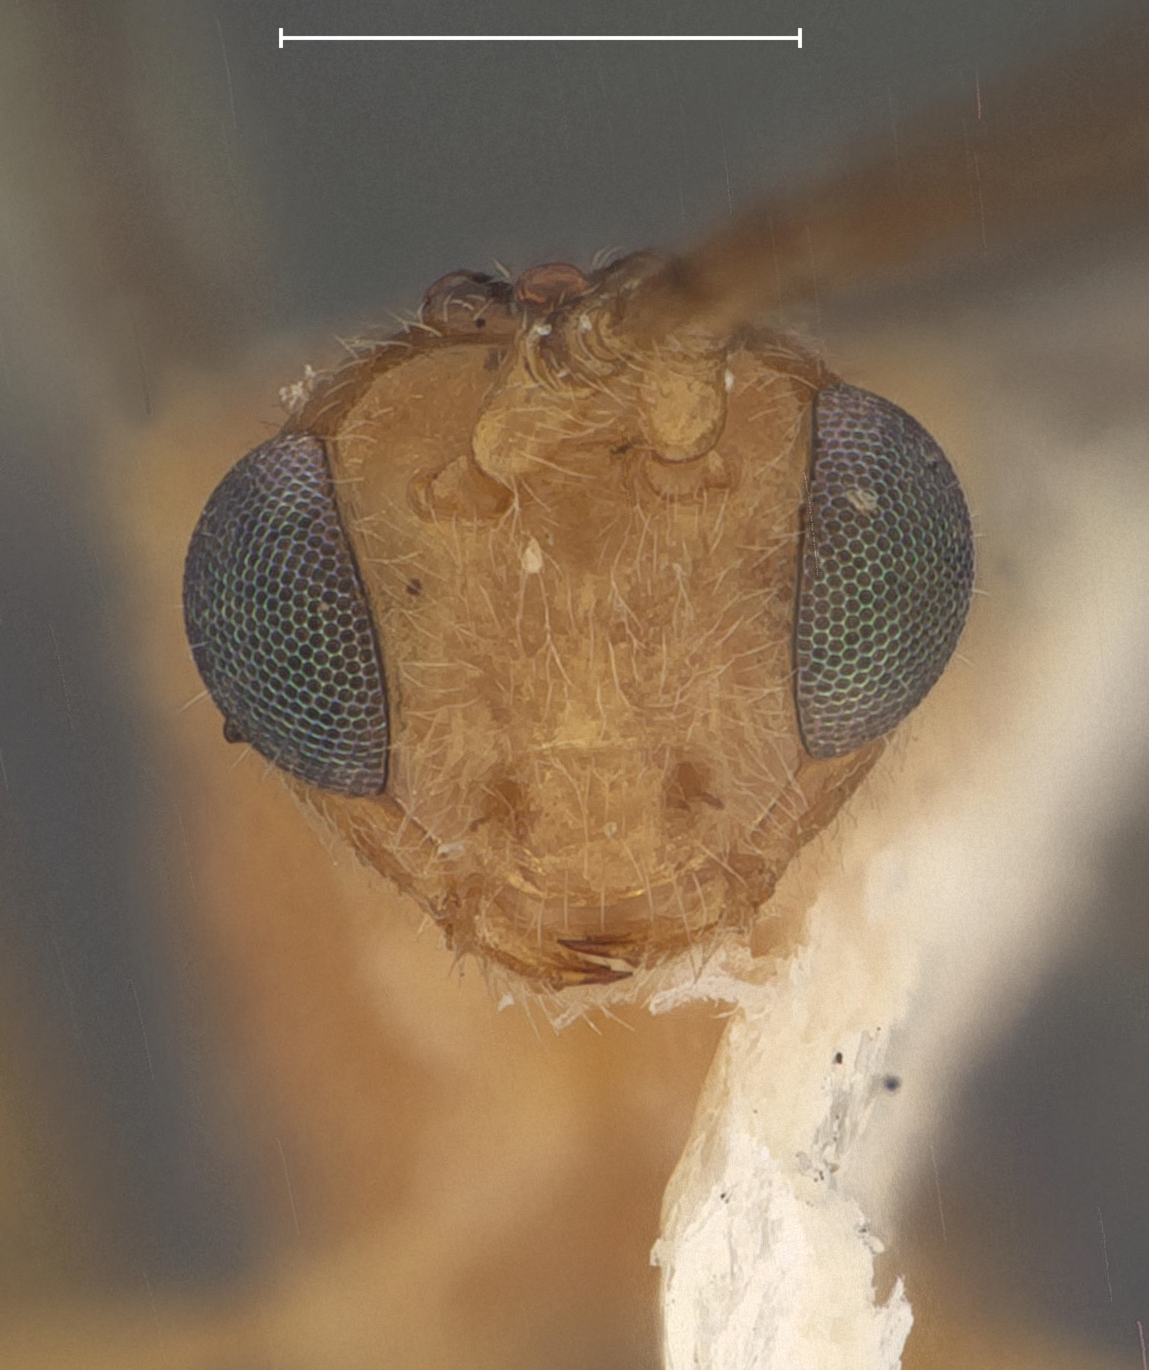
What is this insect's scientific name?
Meteorus kraussi
